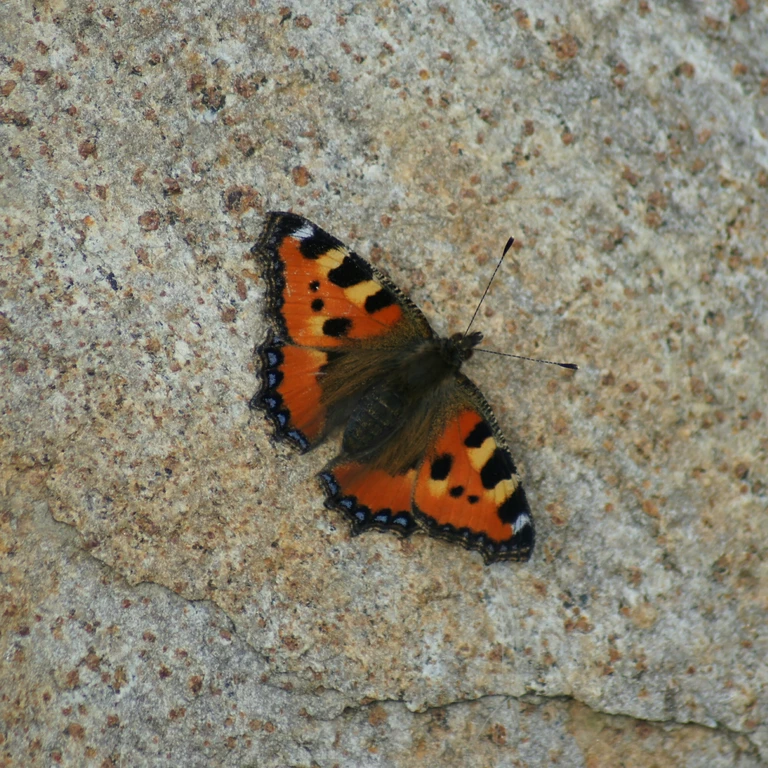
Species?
Aglais urticae
